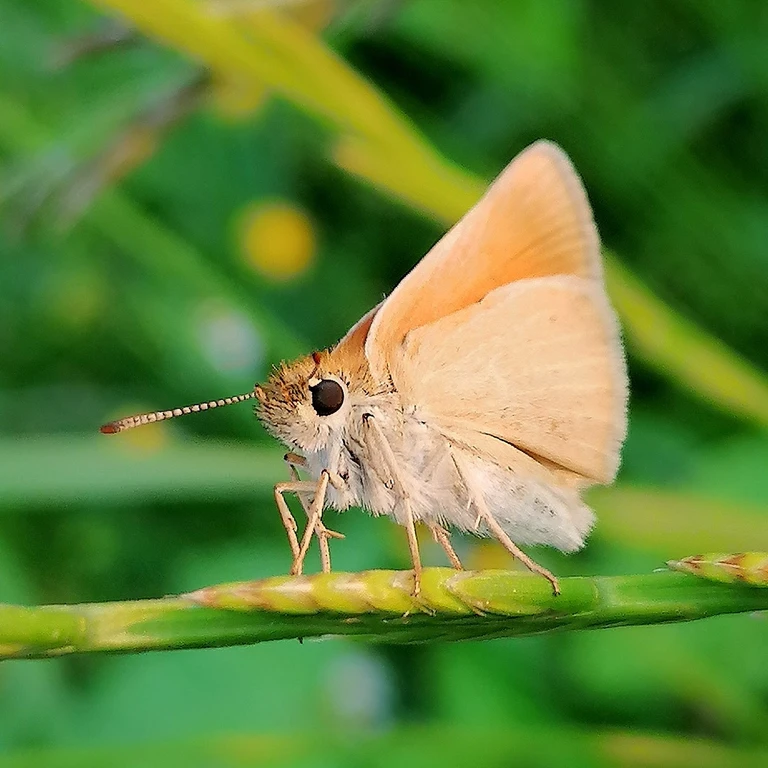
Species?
Thymelicus sylvestris
